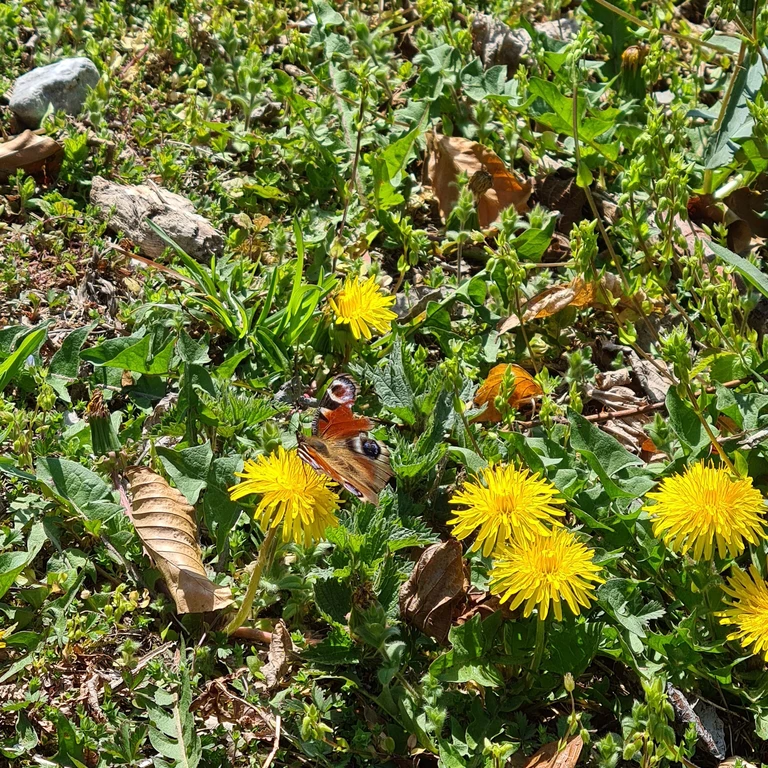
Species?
Aglais io
